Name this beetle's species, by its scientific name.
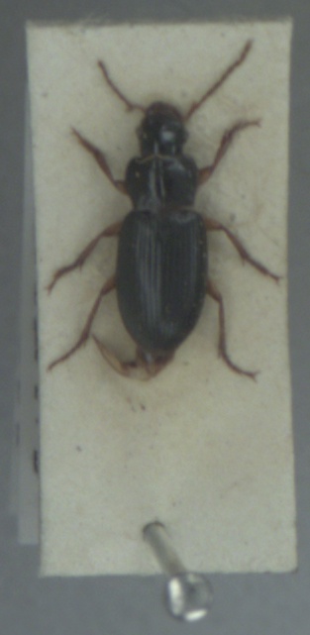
Ophonus rufibarbis
